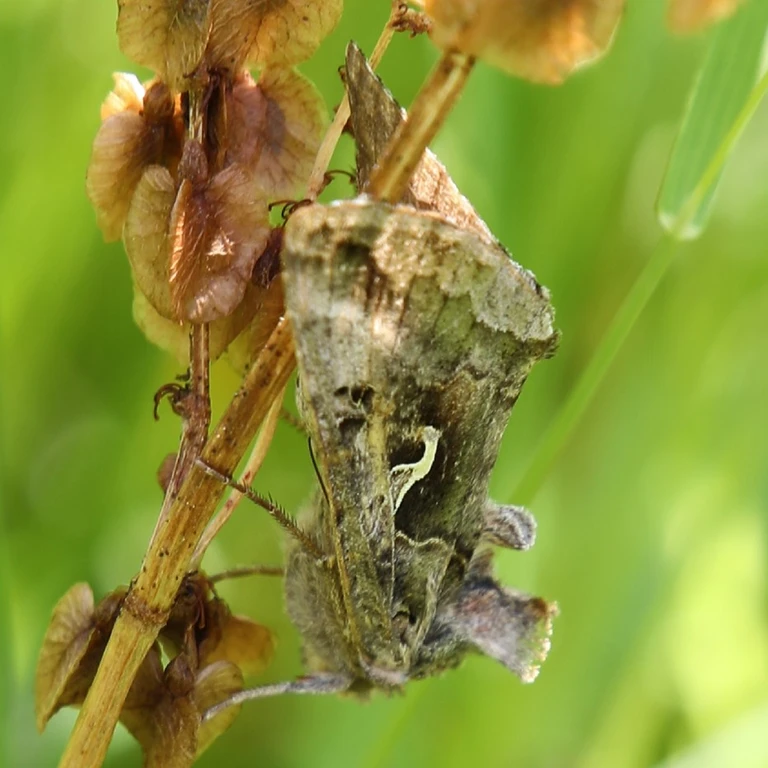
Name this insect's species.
Autographa gamma
